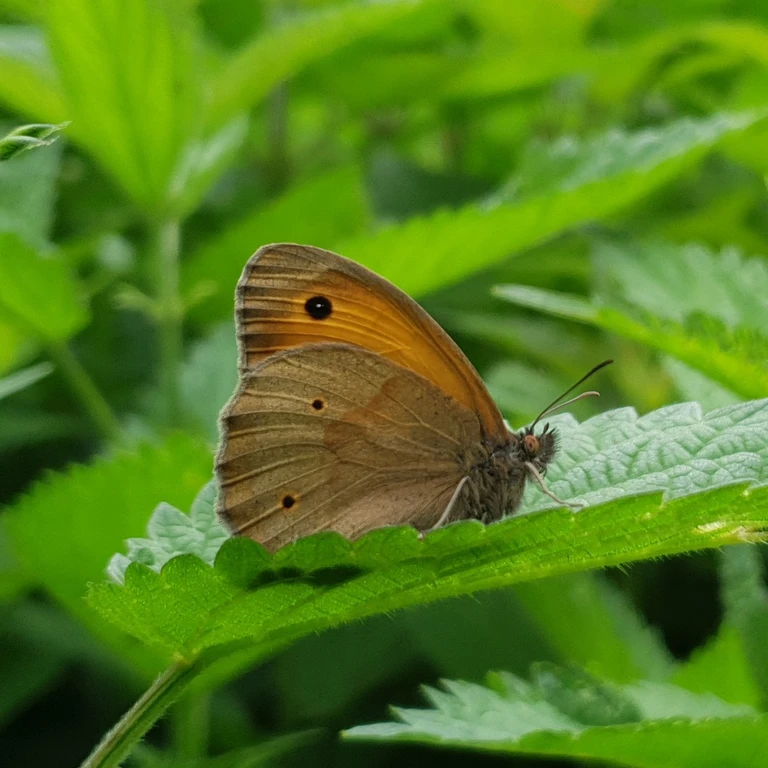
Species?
Maniola jurtina
